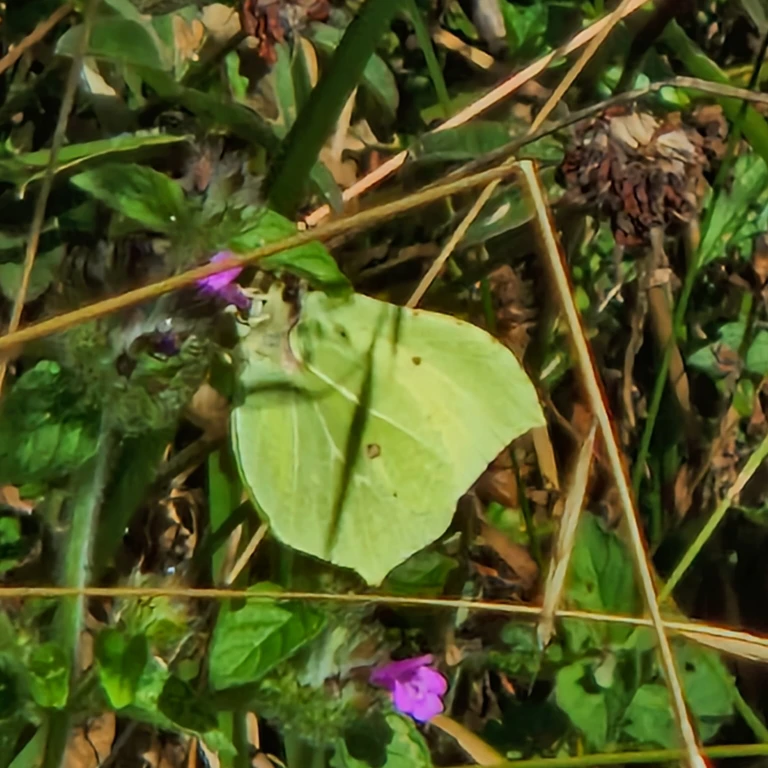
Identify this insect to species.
Gonepteryx rhamni
